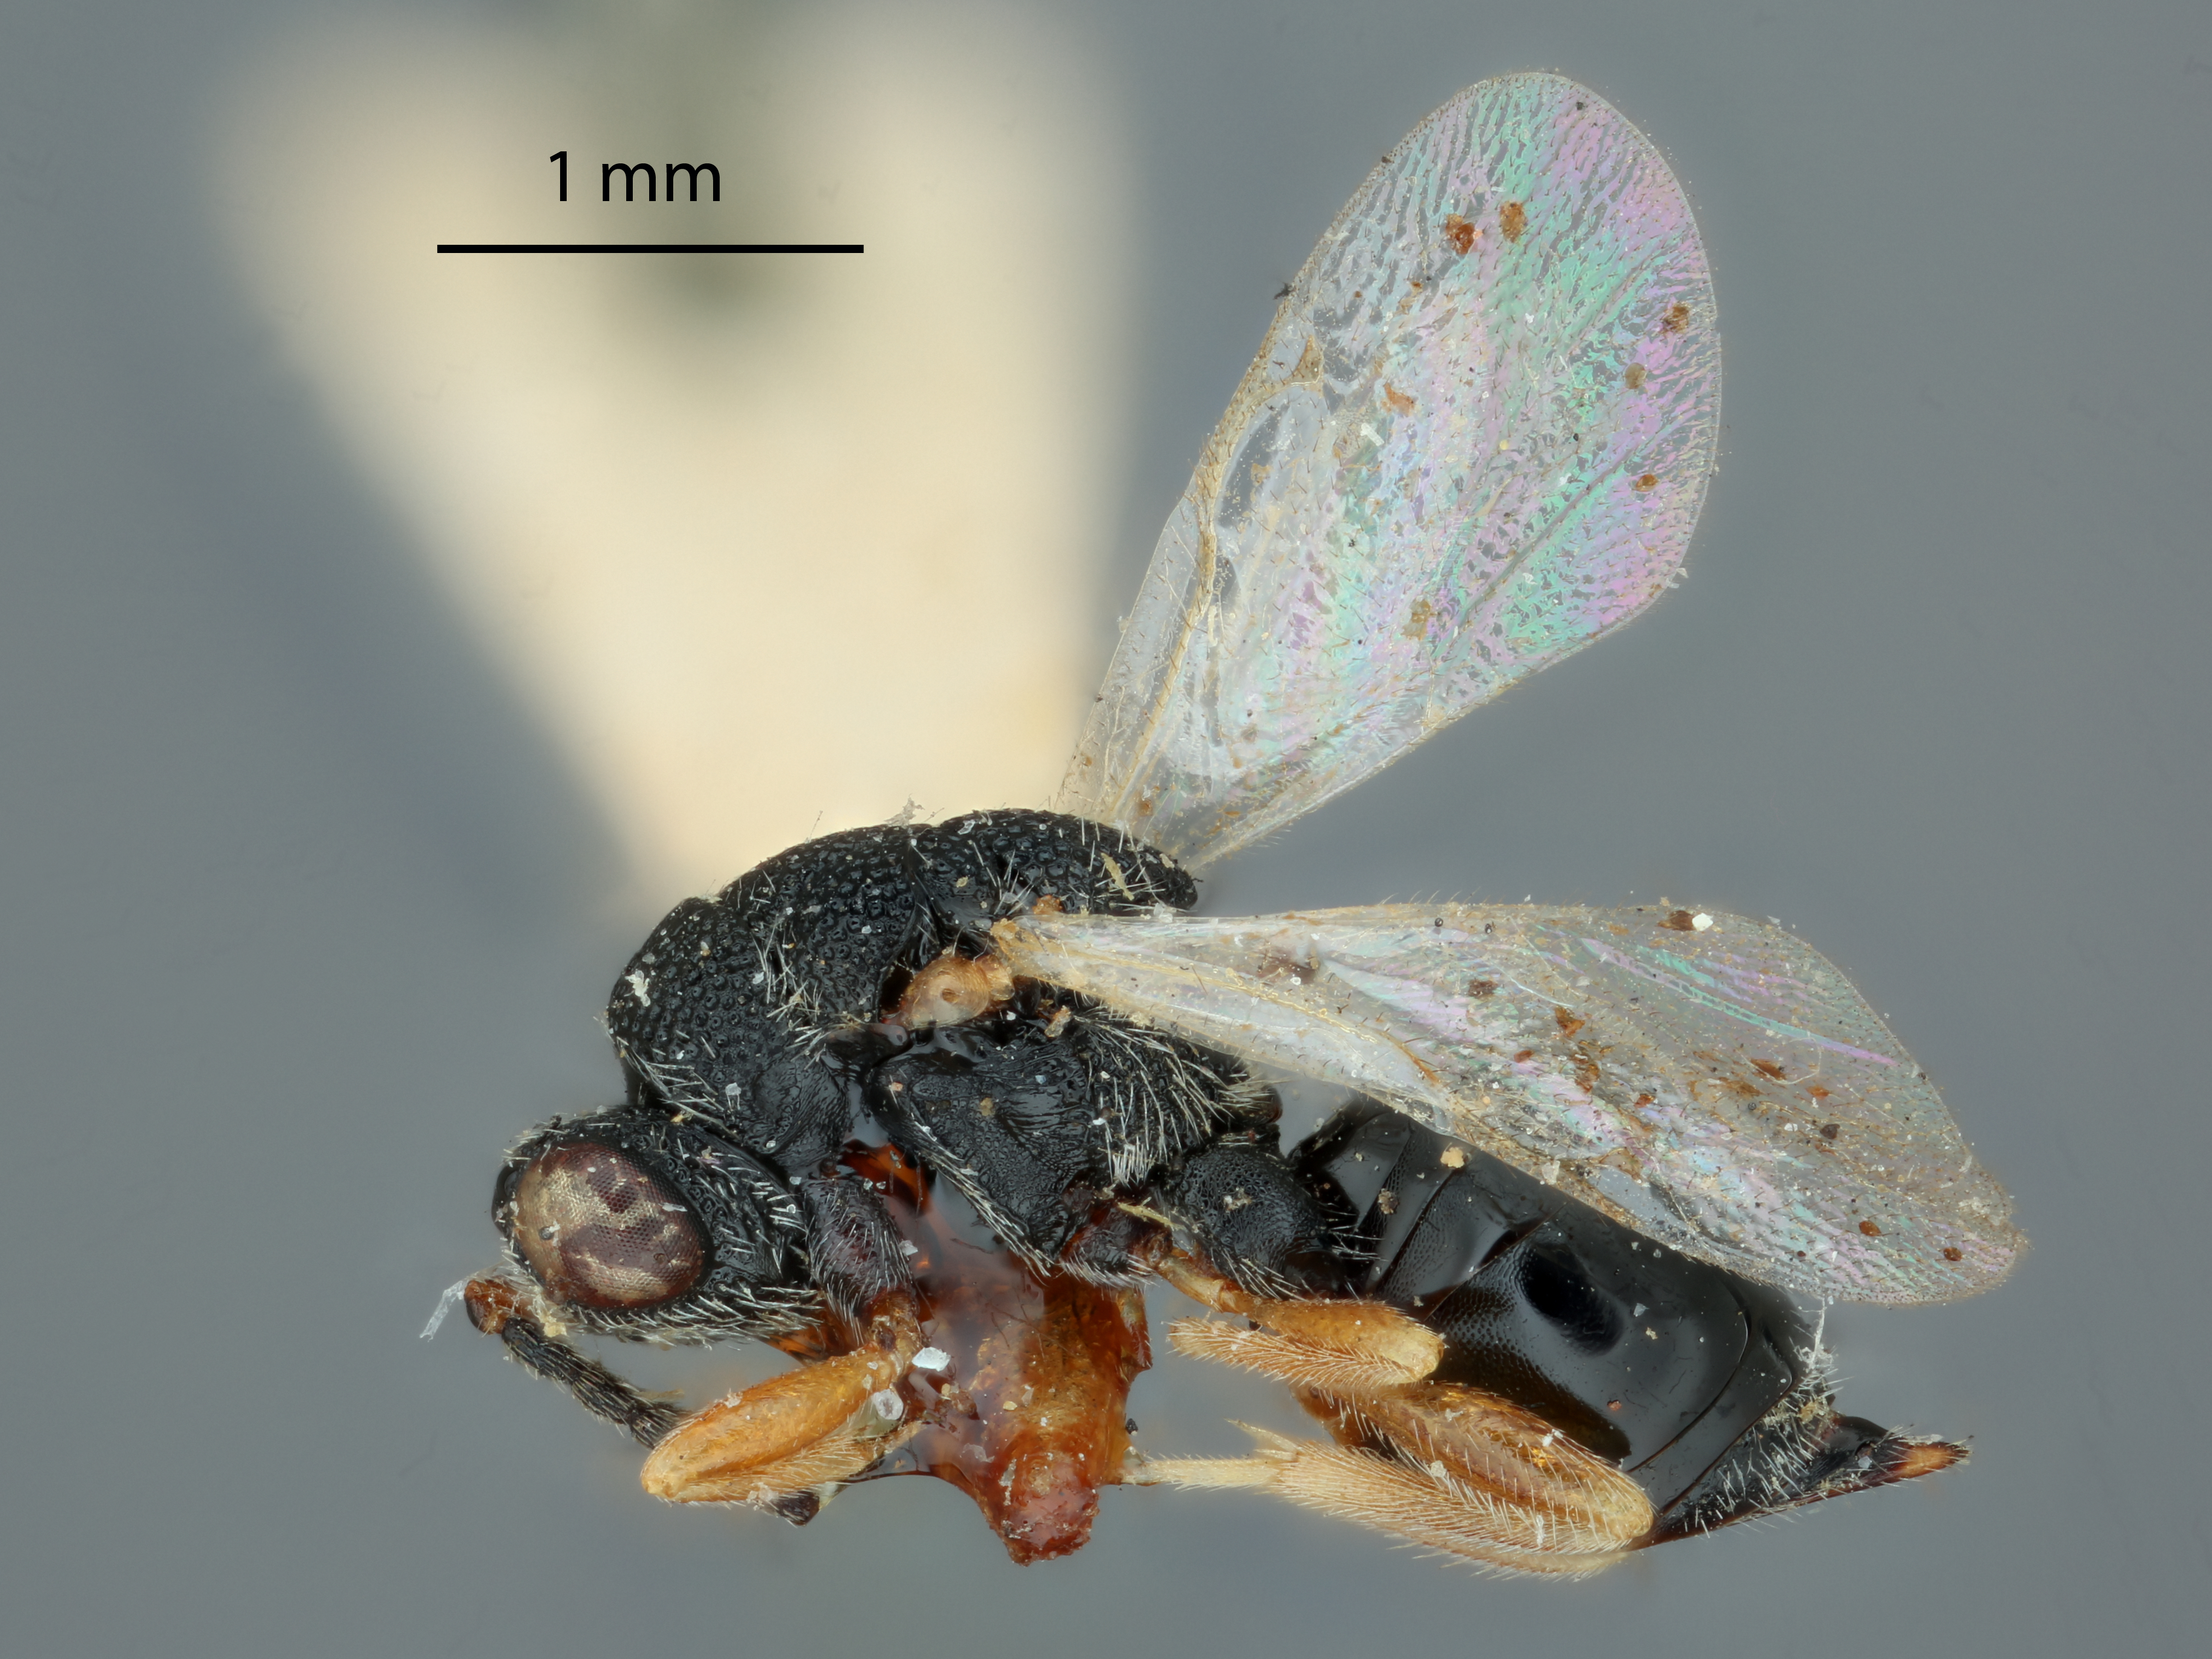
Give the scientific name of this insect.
Eurytoma vagabunda
